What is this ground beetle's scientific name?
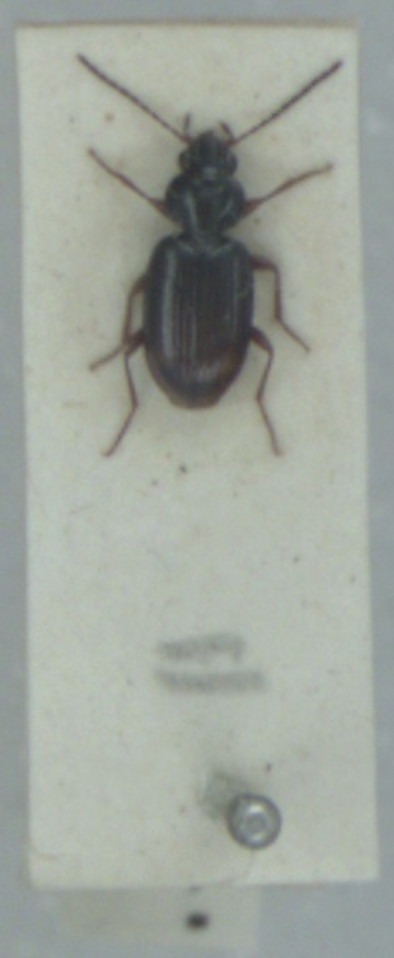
Bembidion biguttatum
